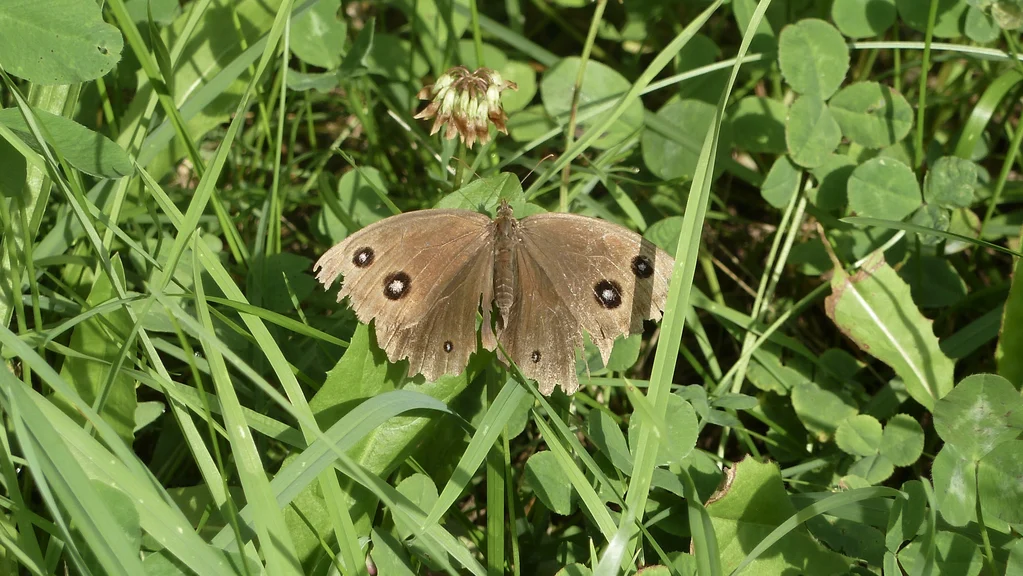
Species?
Minois dryas
